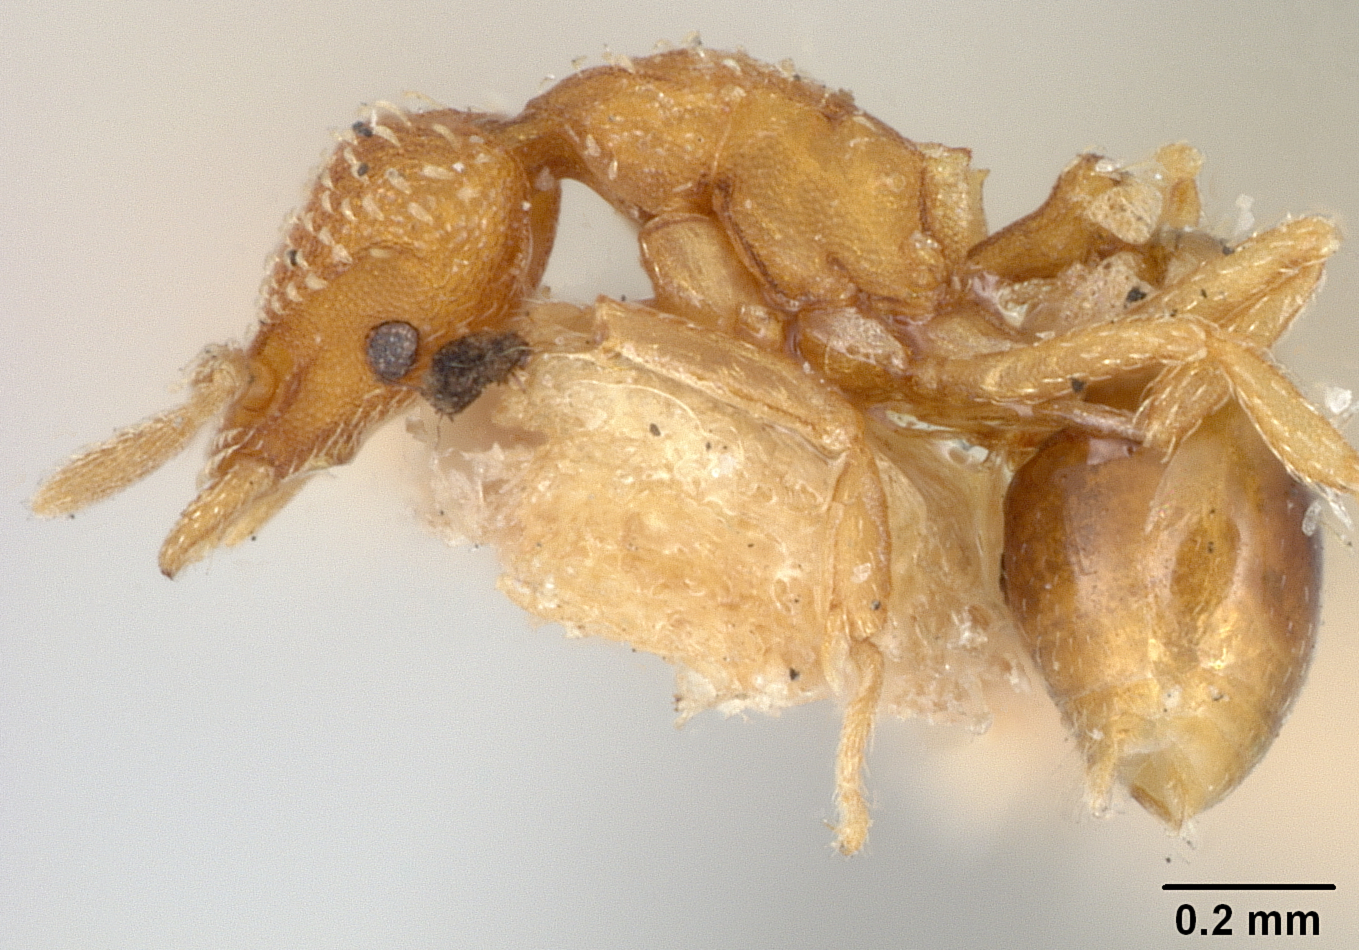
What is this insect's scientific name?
Strumigenys skwarrae
